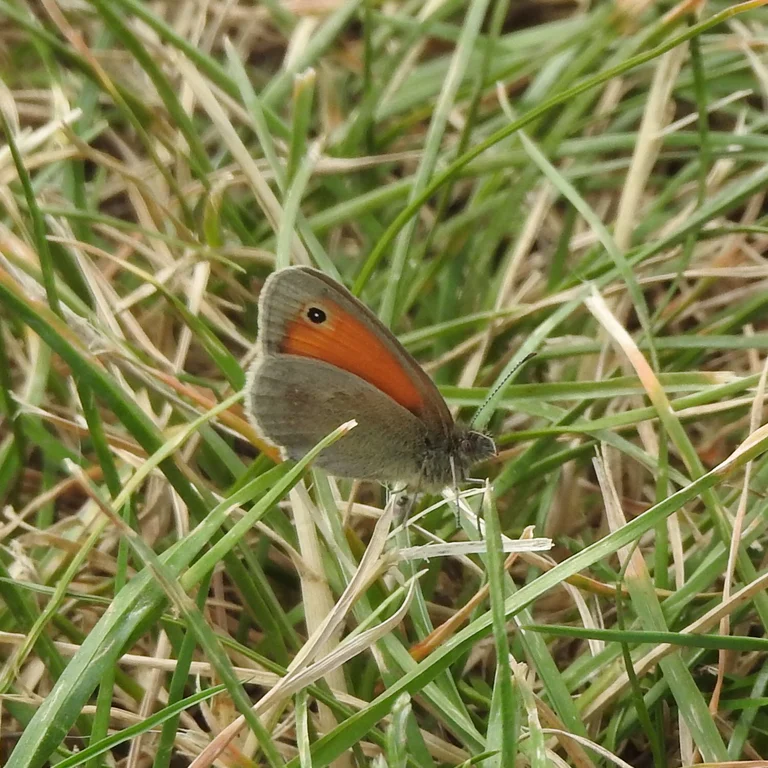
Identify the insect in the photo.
Coenonympha pamphilus
